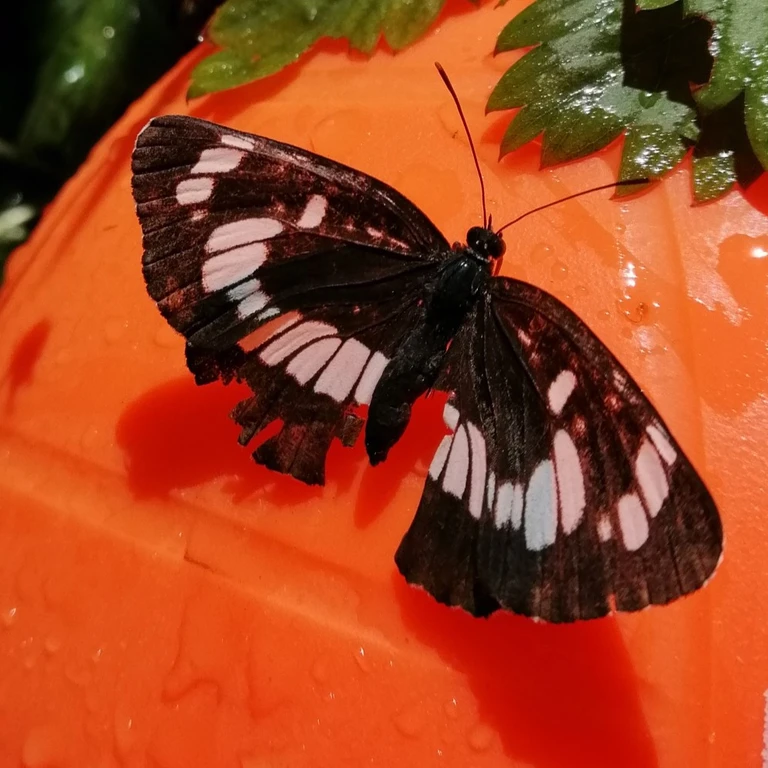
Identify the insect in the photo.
Neptis rivularis
